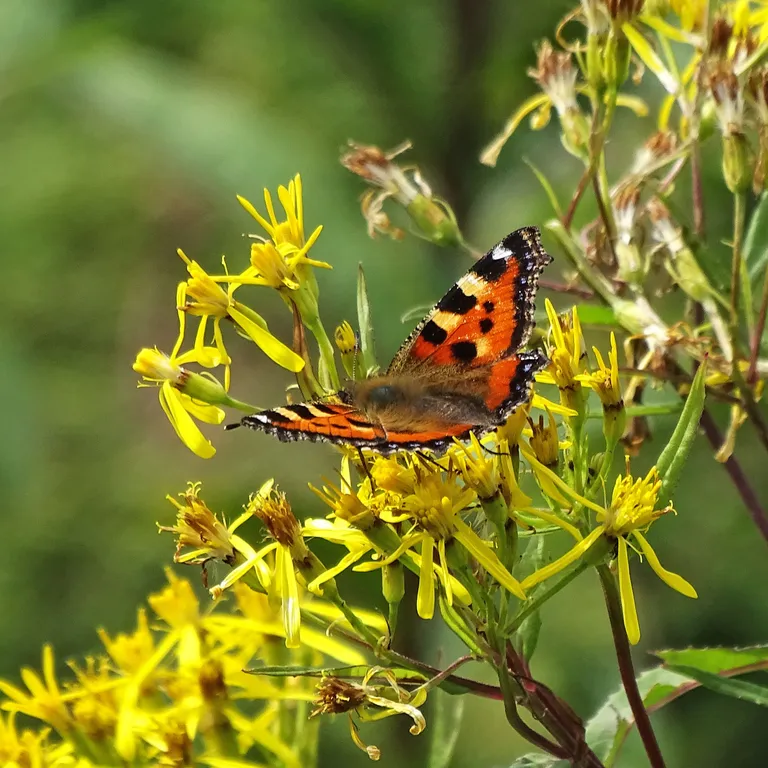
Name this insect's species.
Aglais urticae
